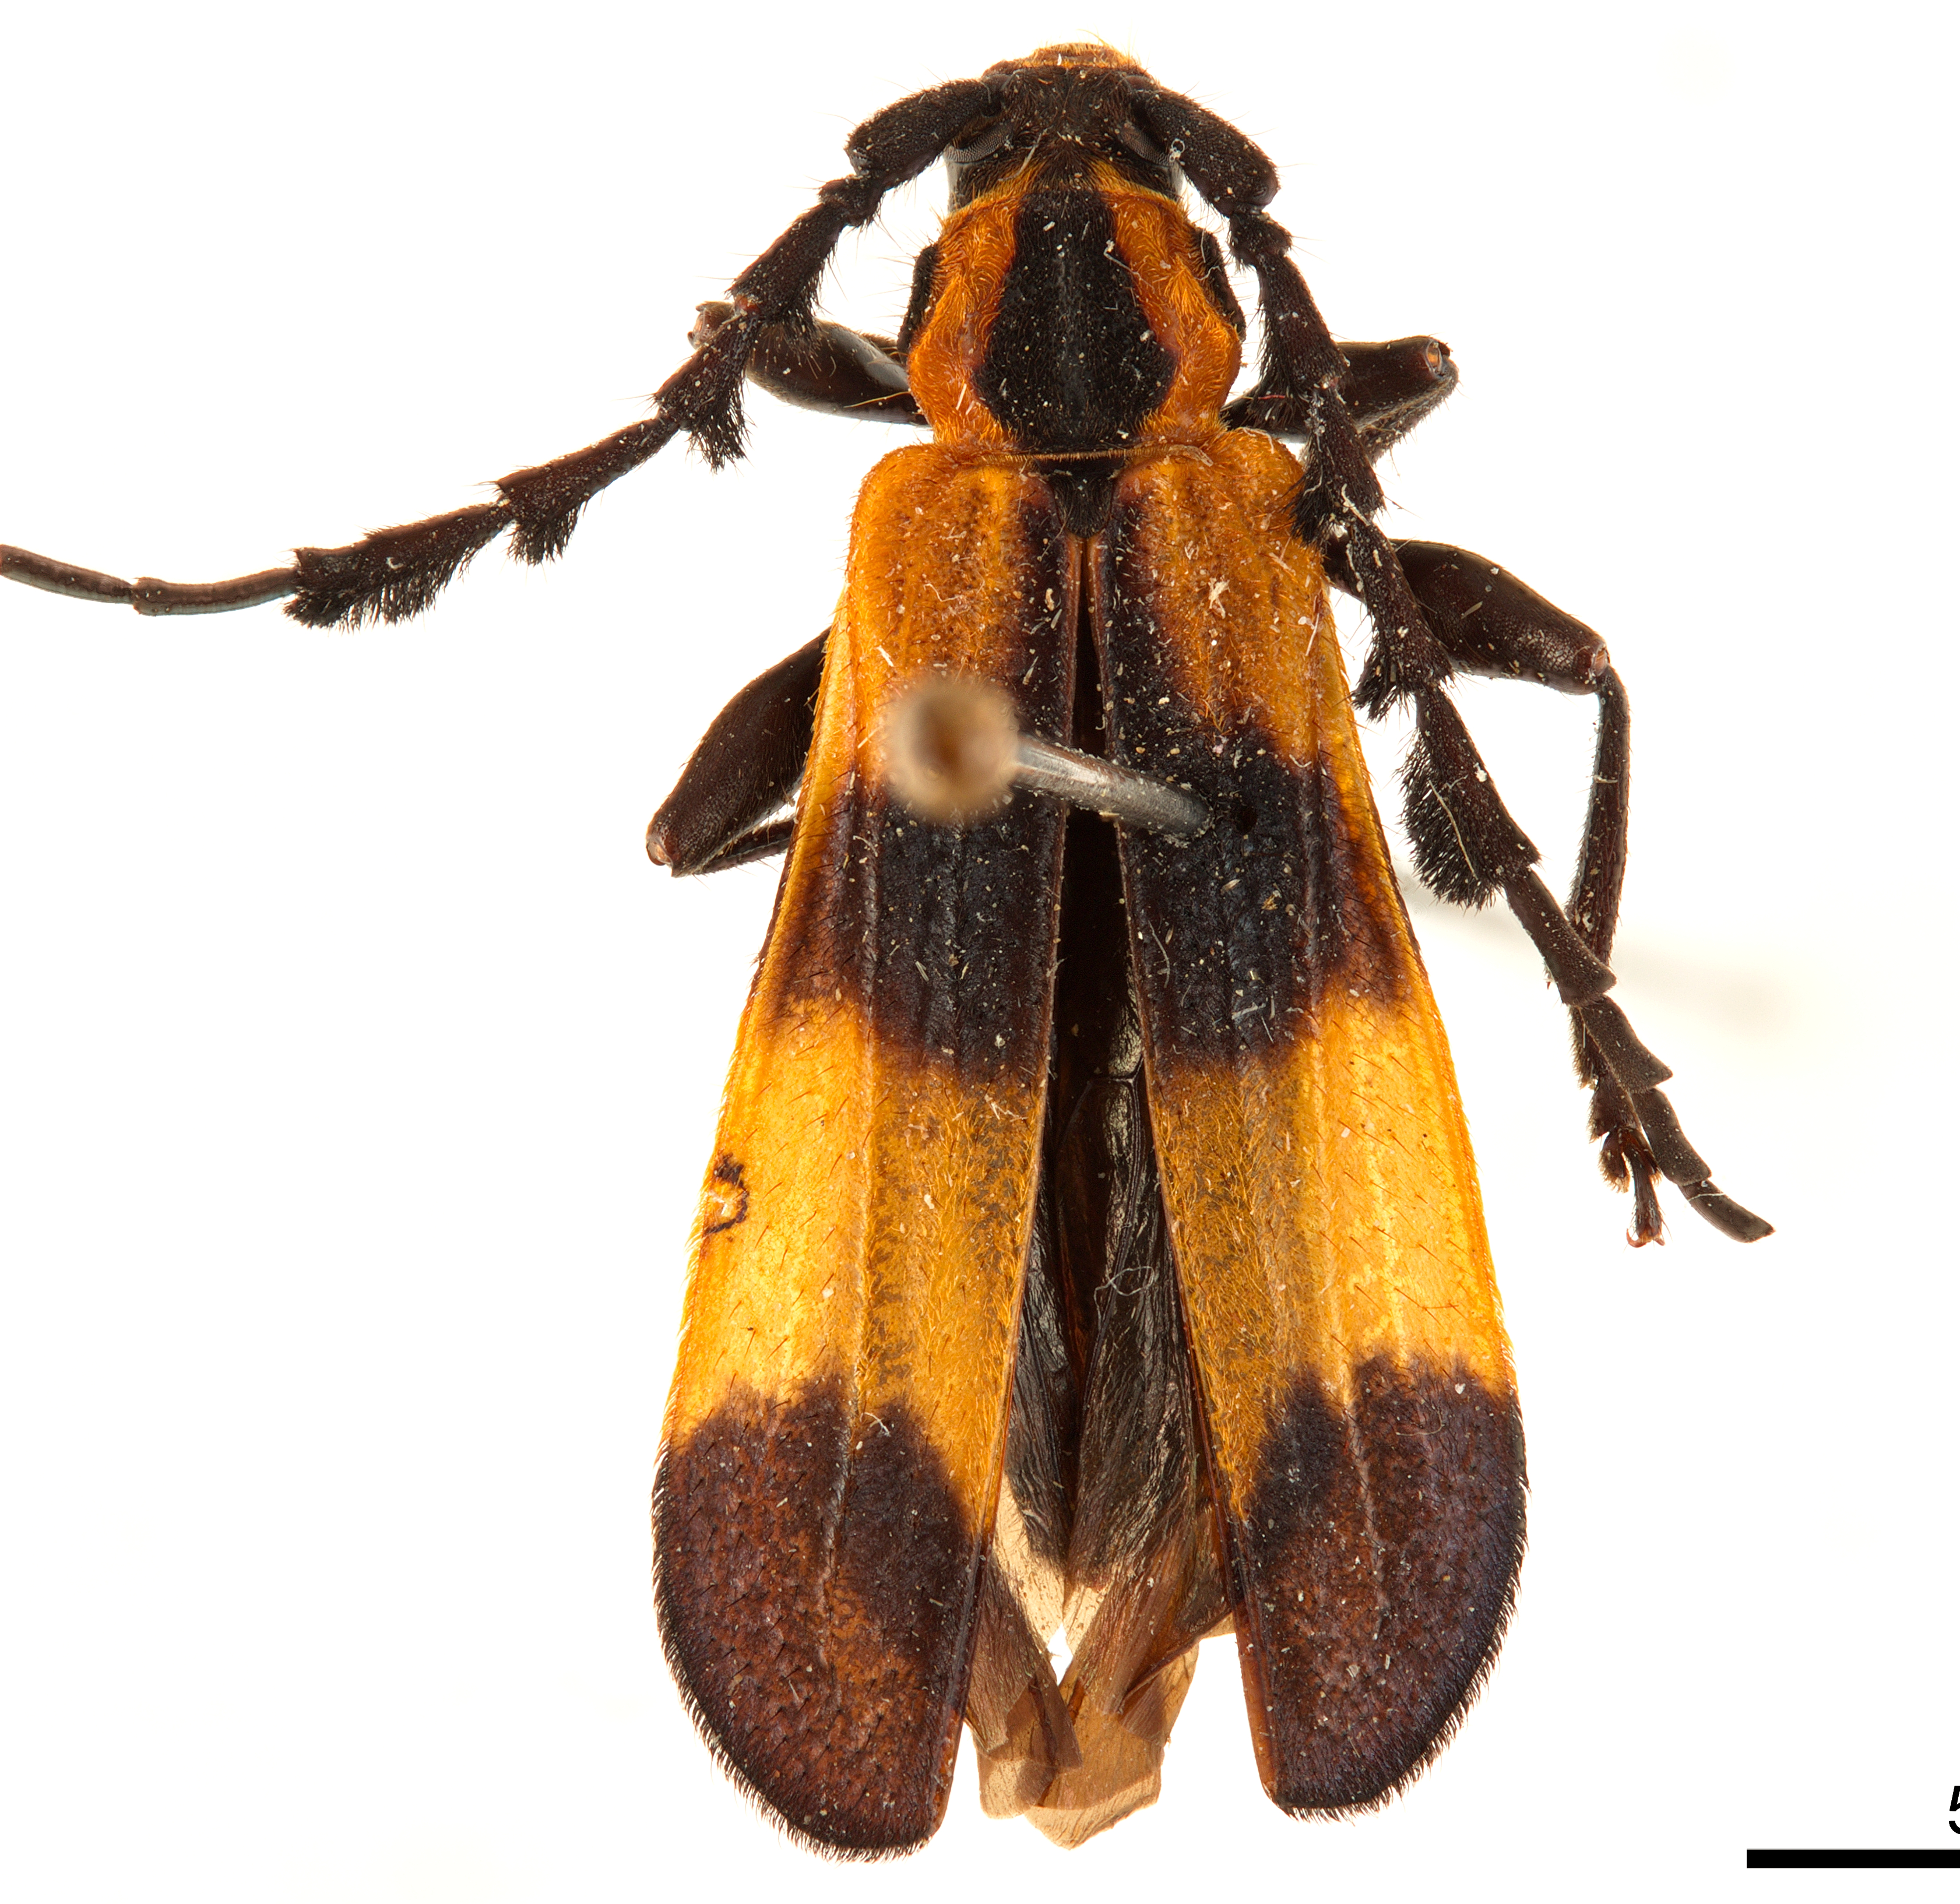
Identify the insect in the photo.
Thelgetra adusta
